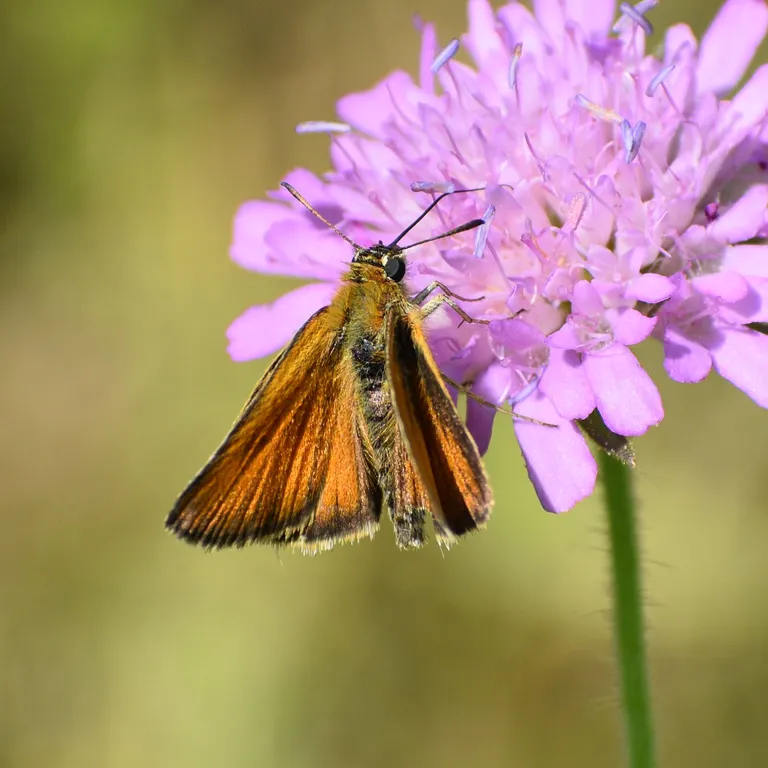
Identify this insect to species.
Thymelicus lineola
